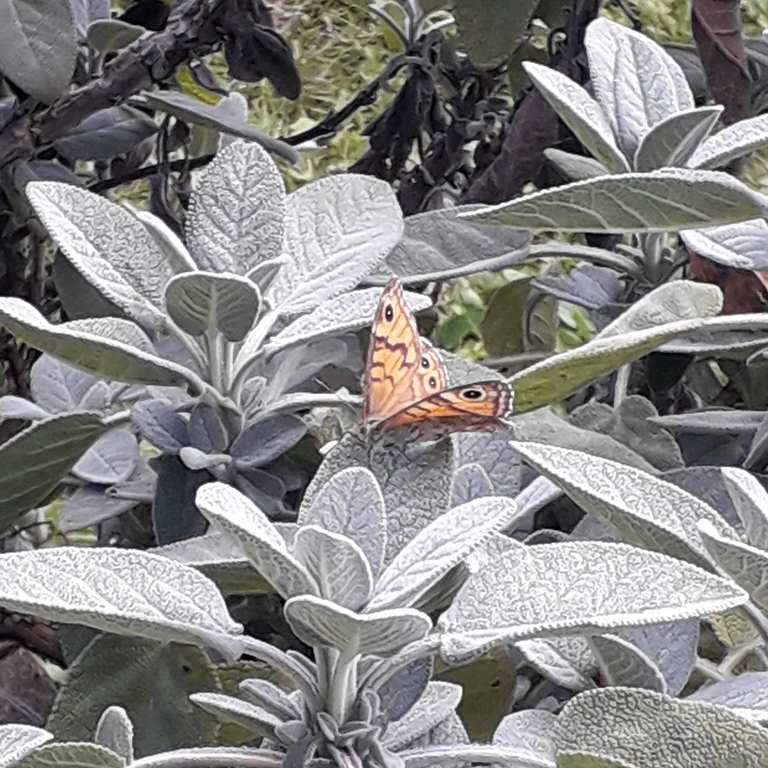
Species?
Lasiommata megera (also Pararge megera)
